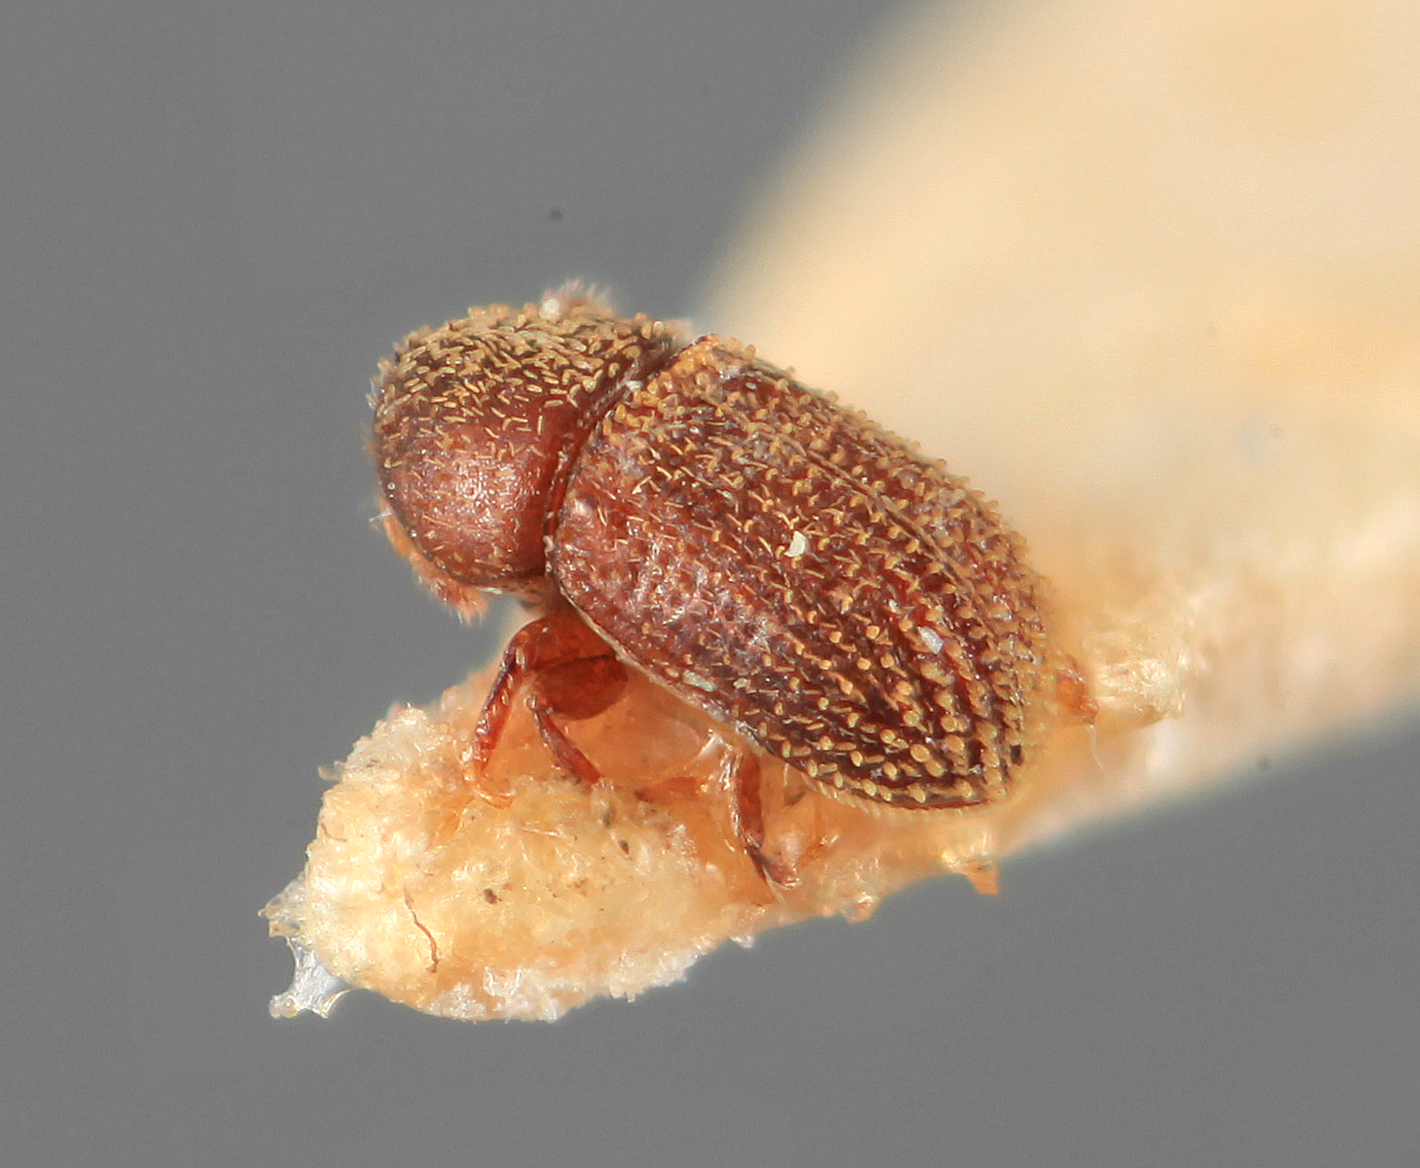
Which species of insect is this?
Liparthrum artocarpus
